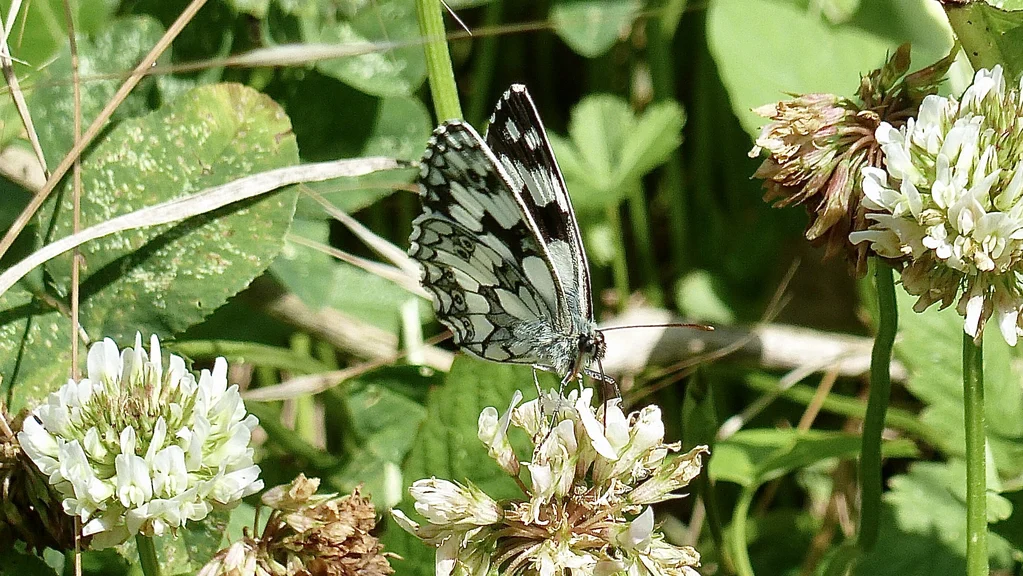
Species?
Melanargia galathea
